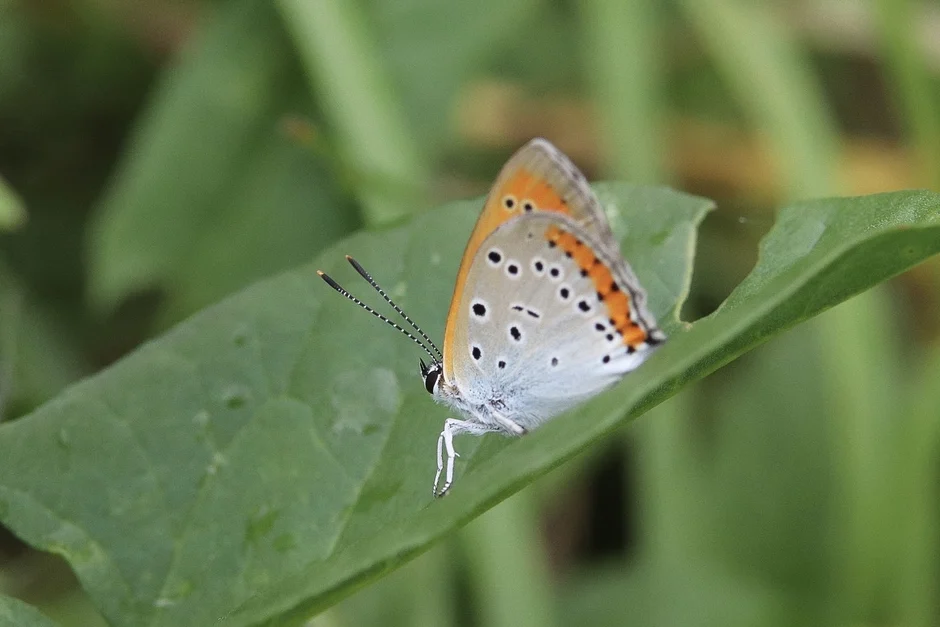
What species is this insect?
Lycaena dispar
